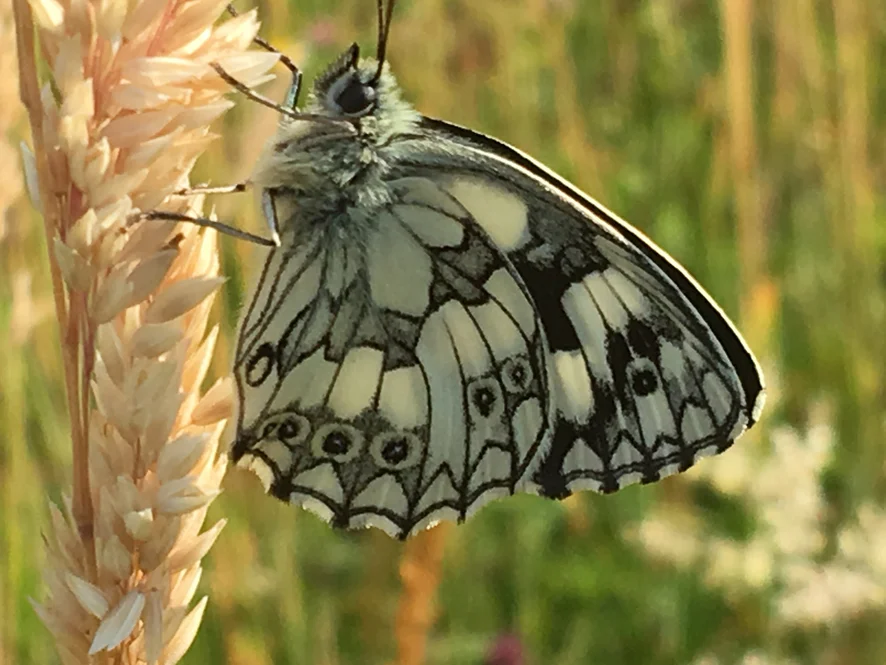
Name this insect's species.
Melanargia galathea
